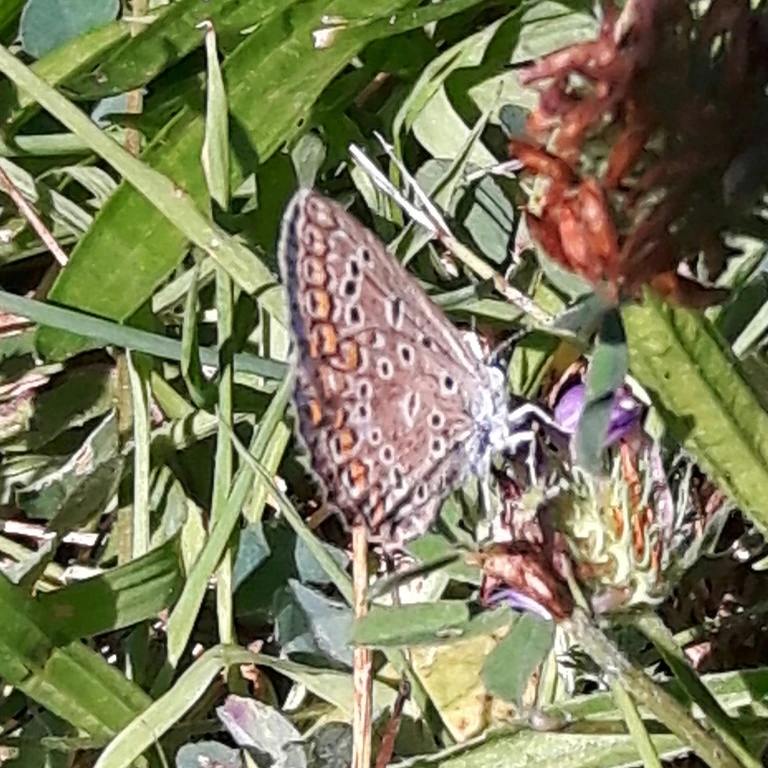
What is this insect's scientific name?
Polyommatus icarus
